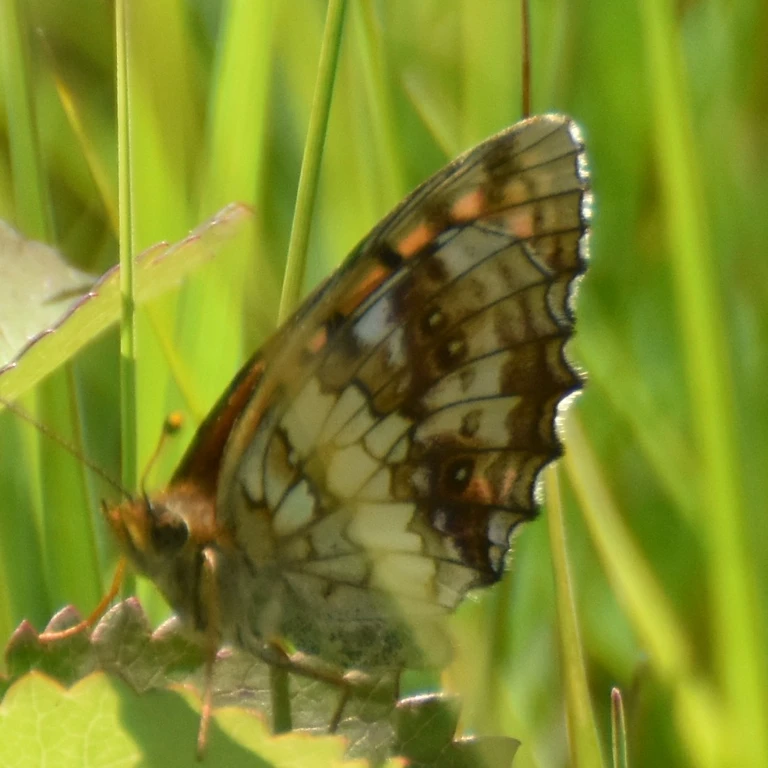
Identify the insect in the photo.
Brenthis ino
